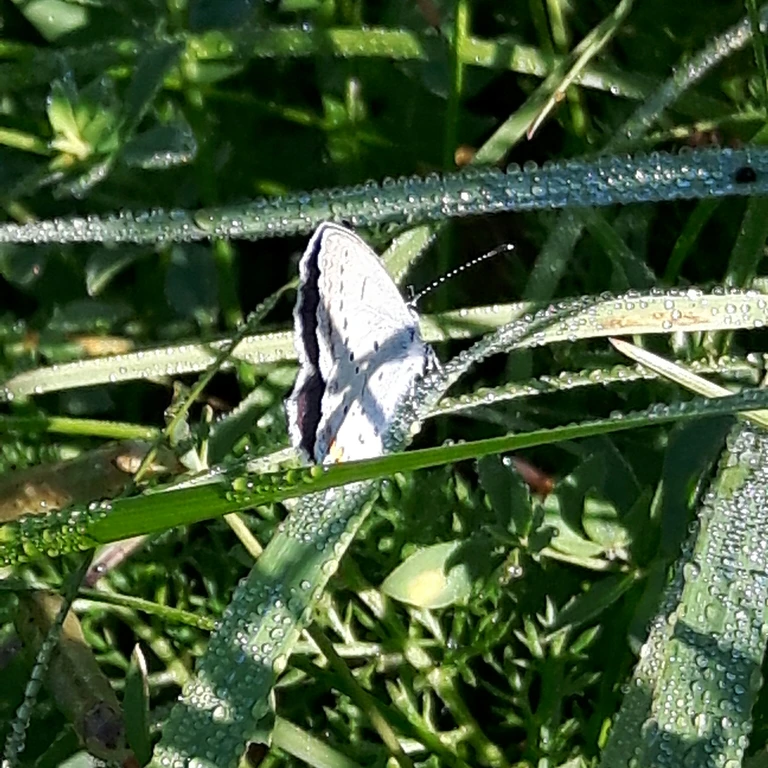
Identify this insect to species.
Cupido argiades (also Elkalyce argiades)
